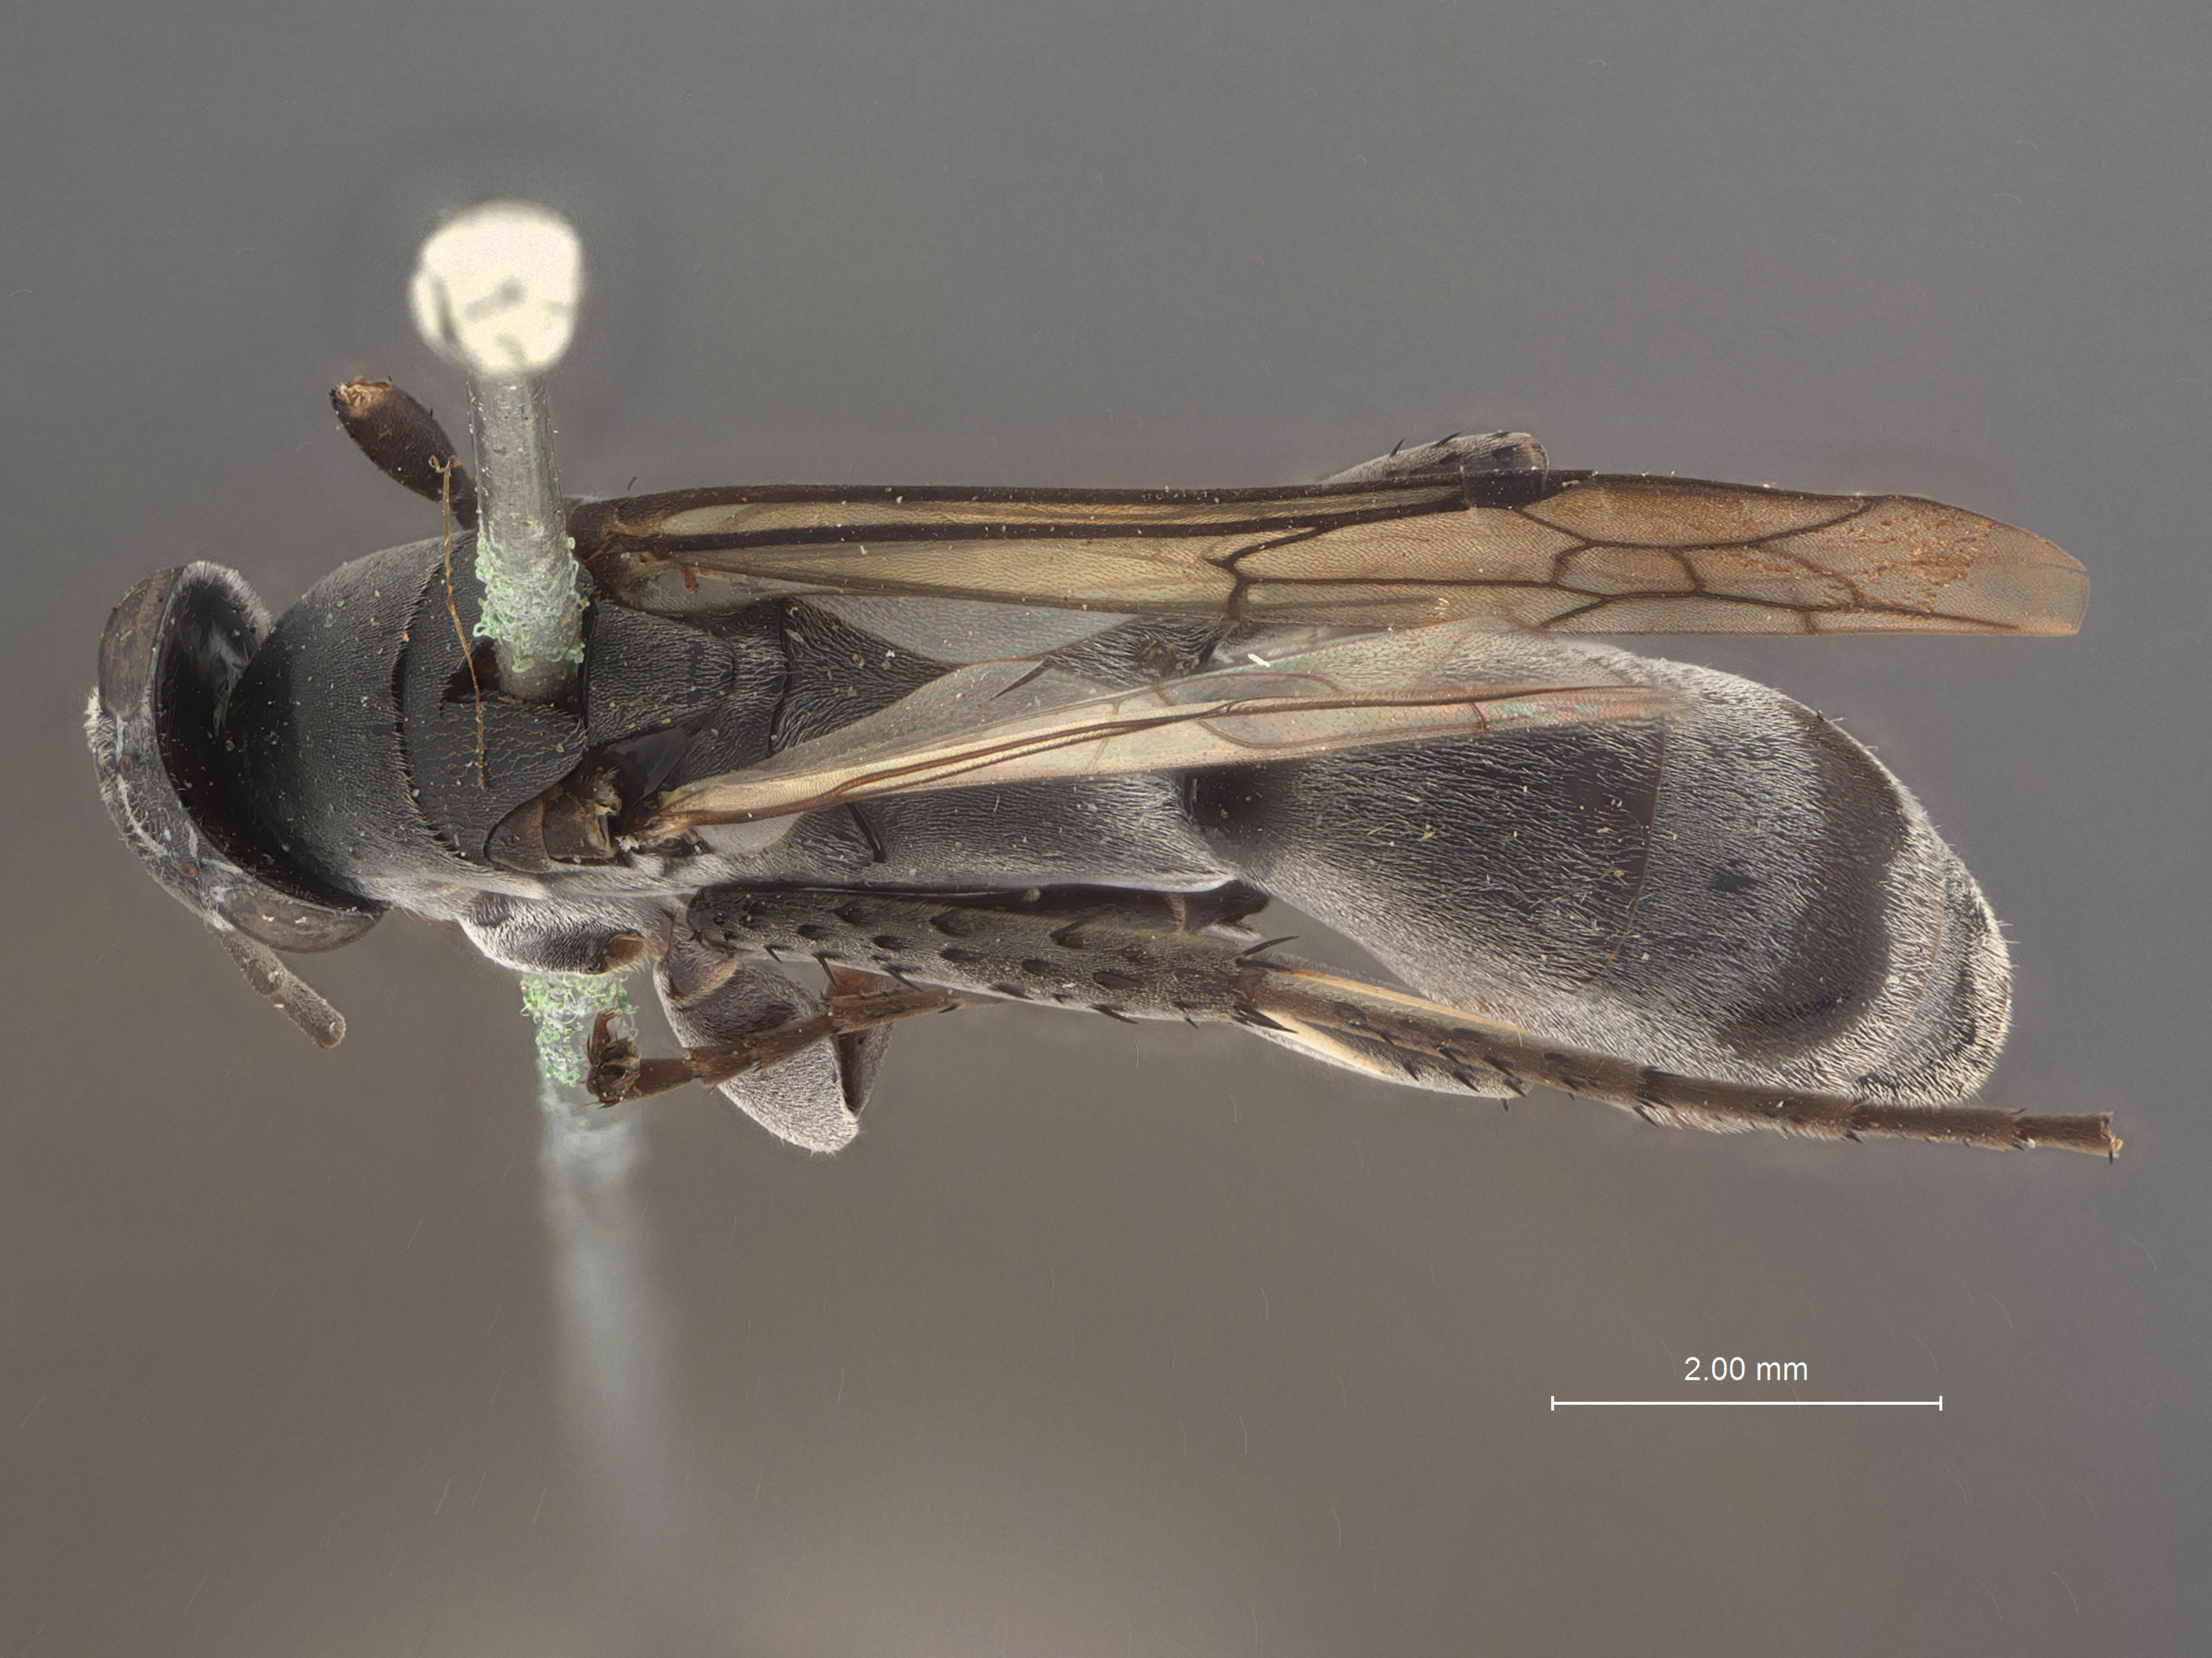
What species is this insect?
Homonotus alticeps
